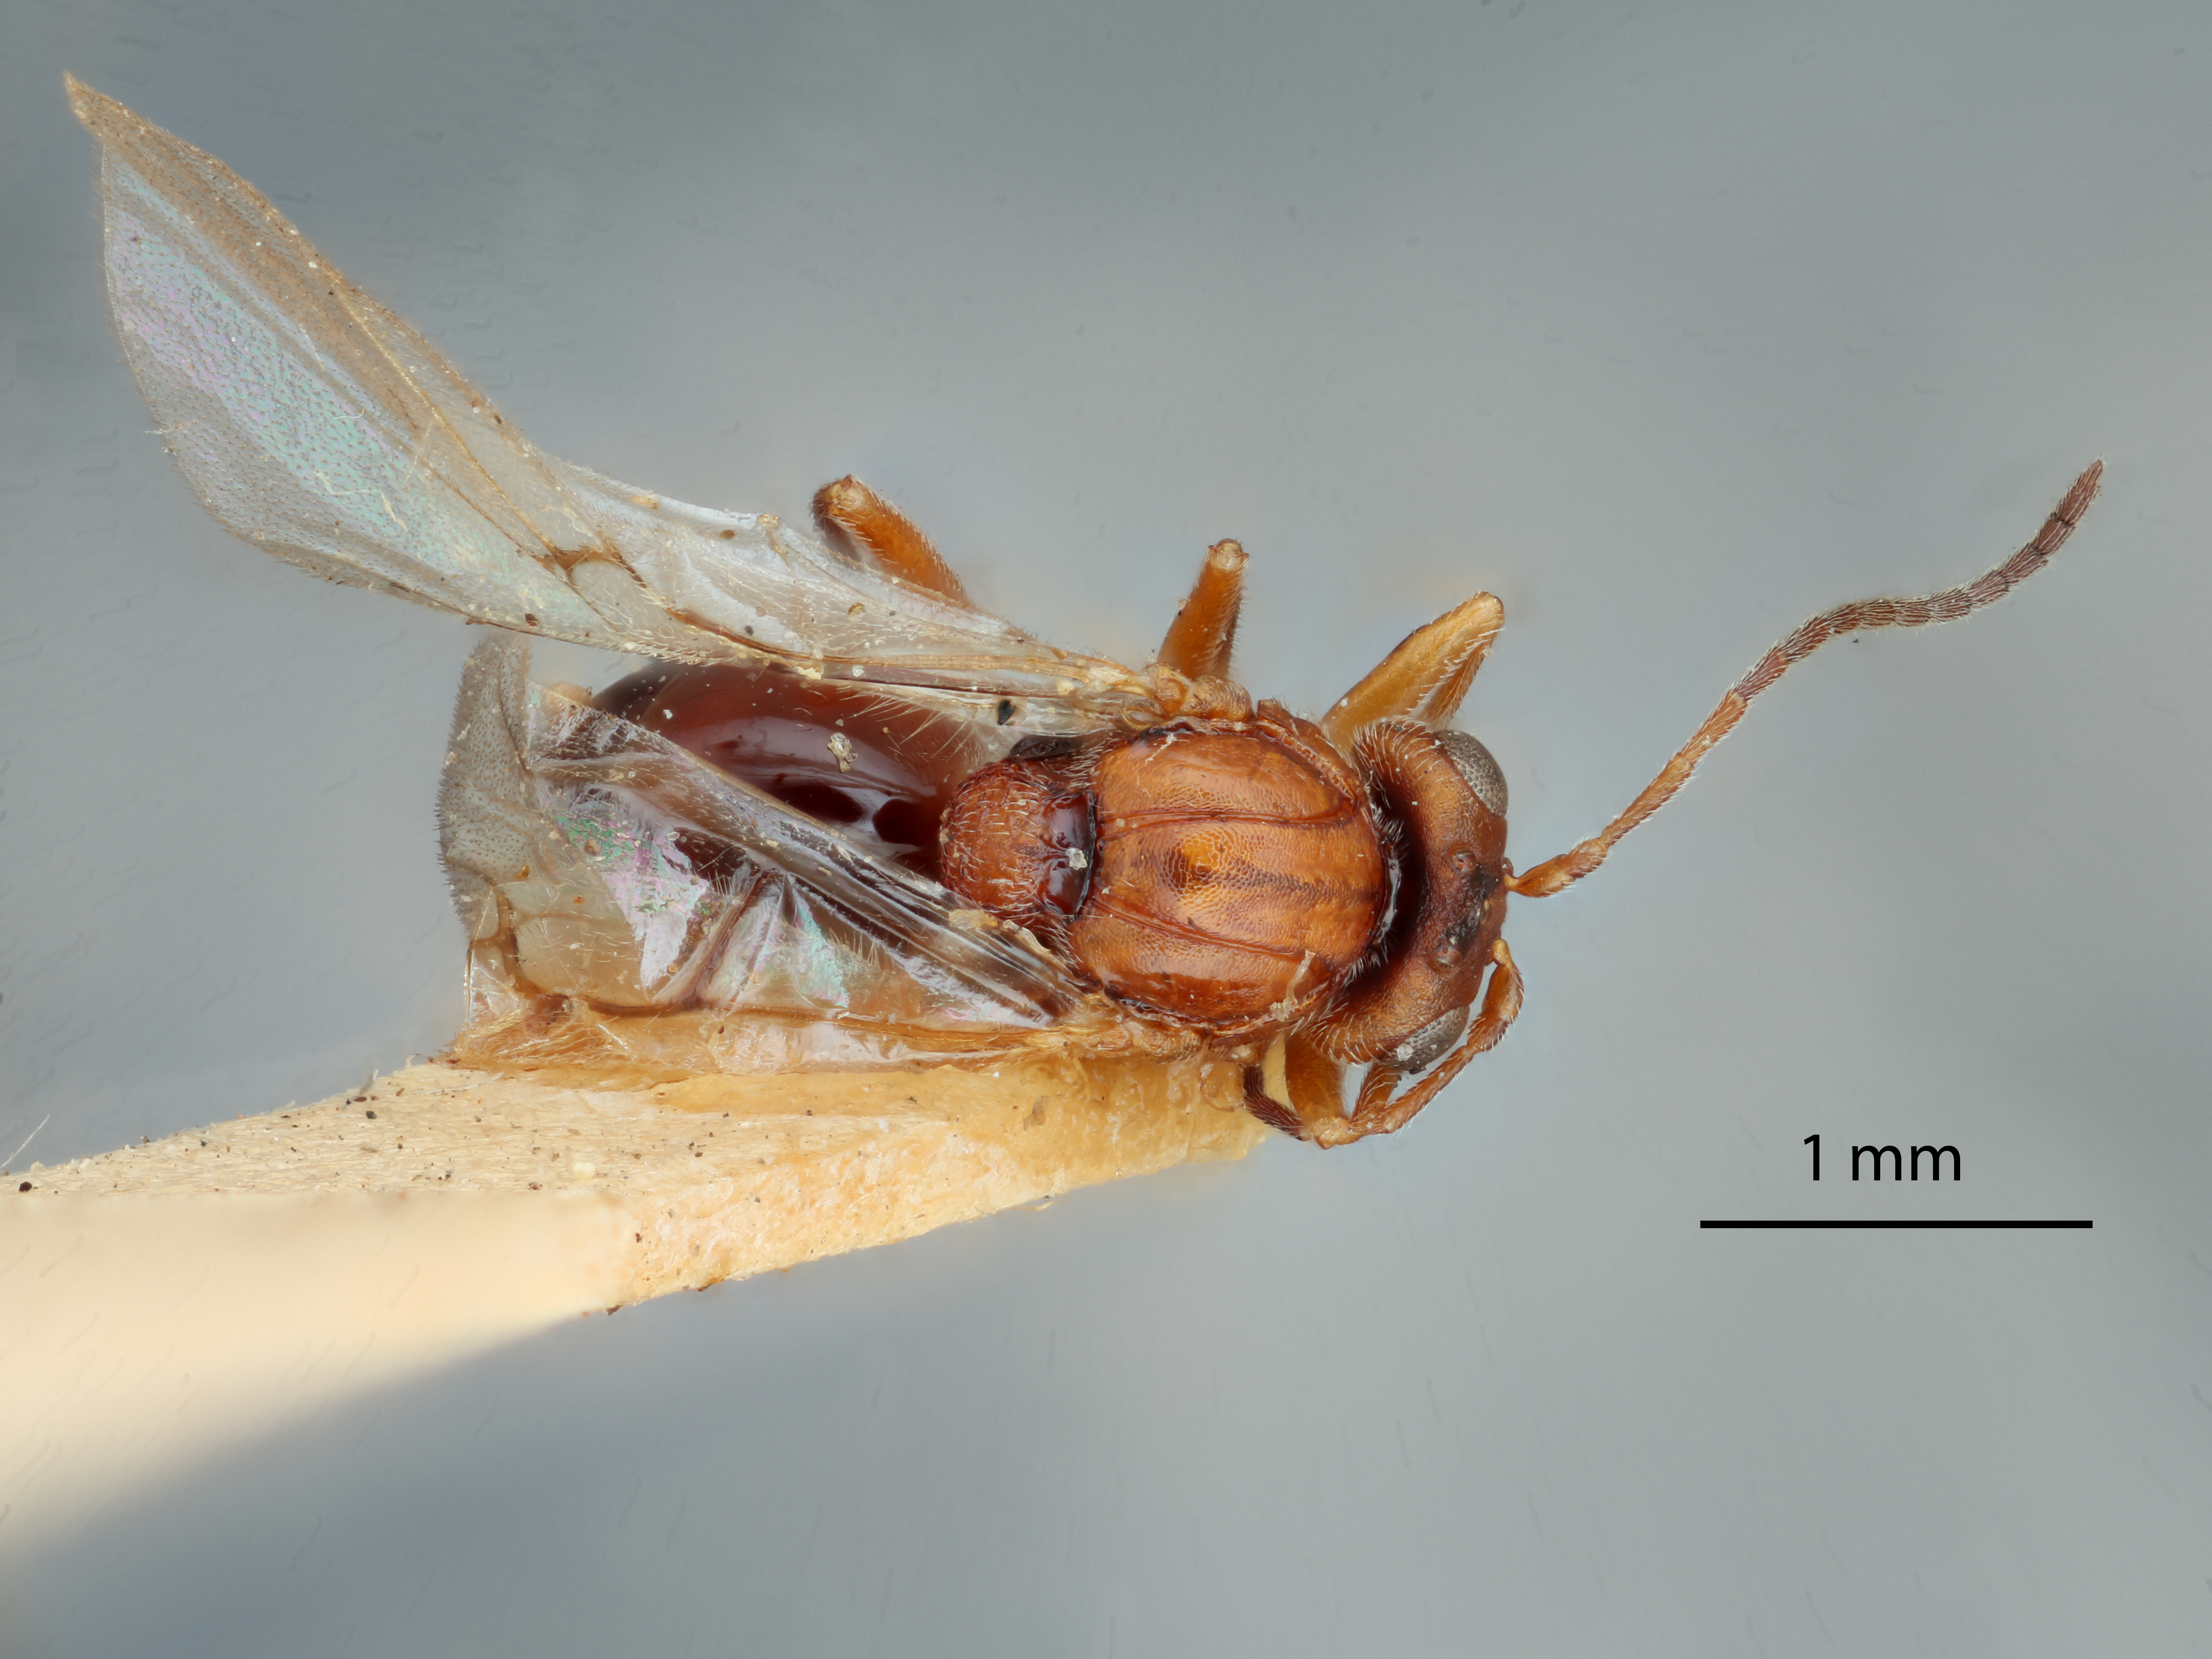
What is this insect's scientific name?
Andricus infuscatus
